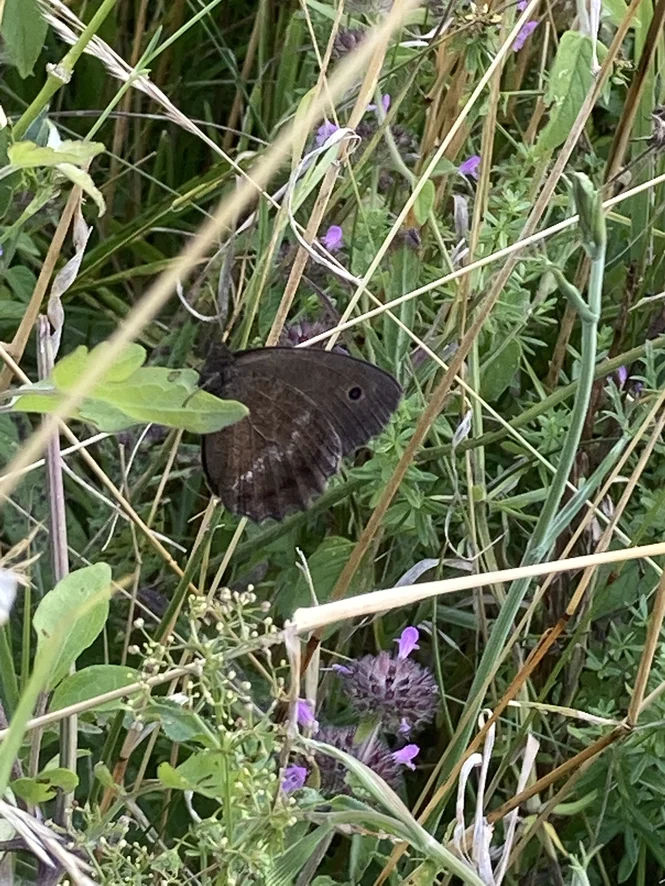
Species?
Minois dryas
